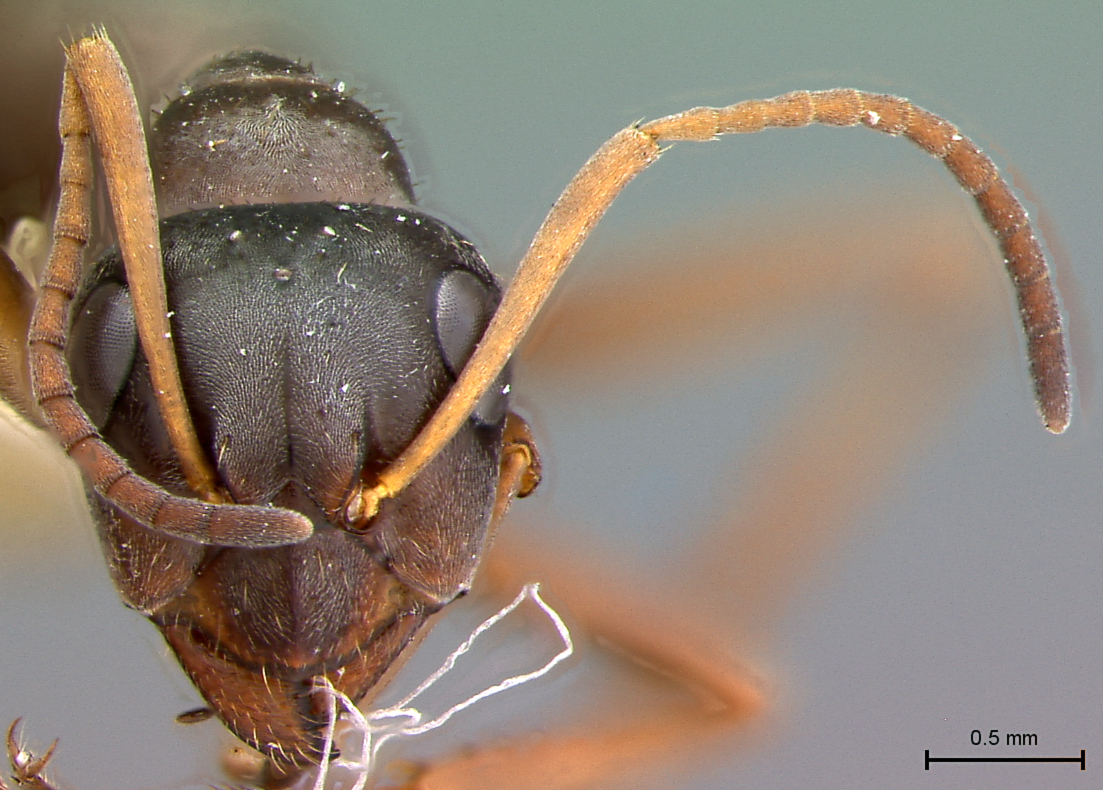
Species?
Formica cinerea
